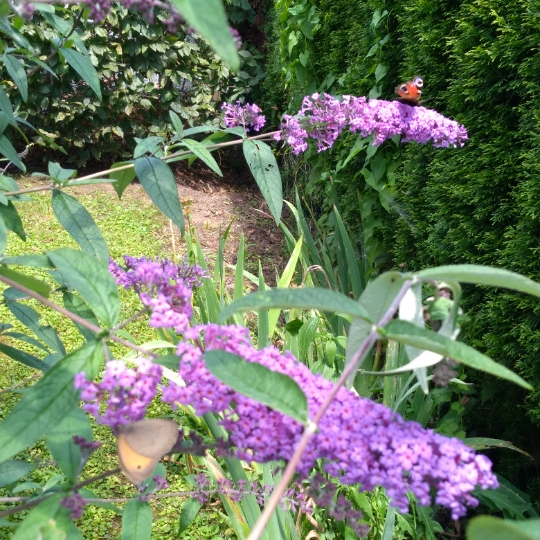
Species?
Aglais io
